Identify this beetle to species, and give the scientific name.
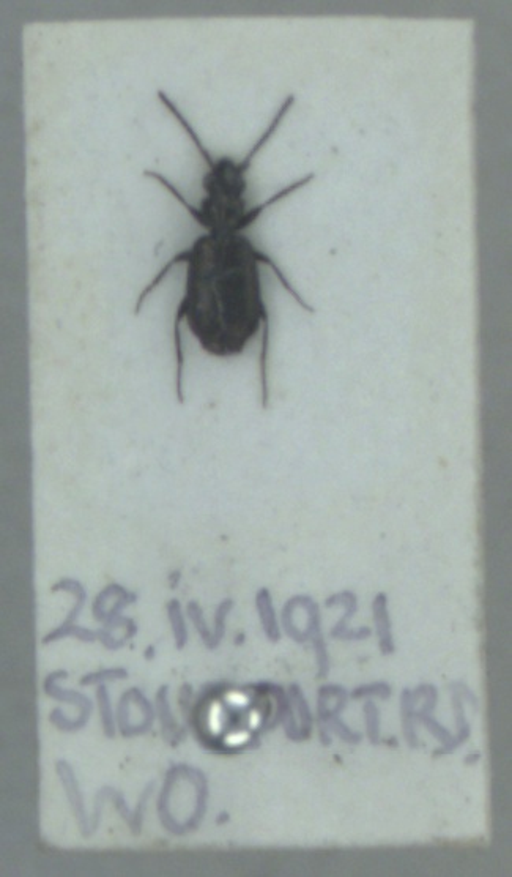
Syntomus foveatus
